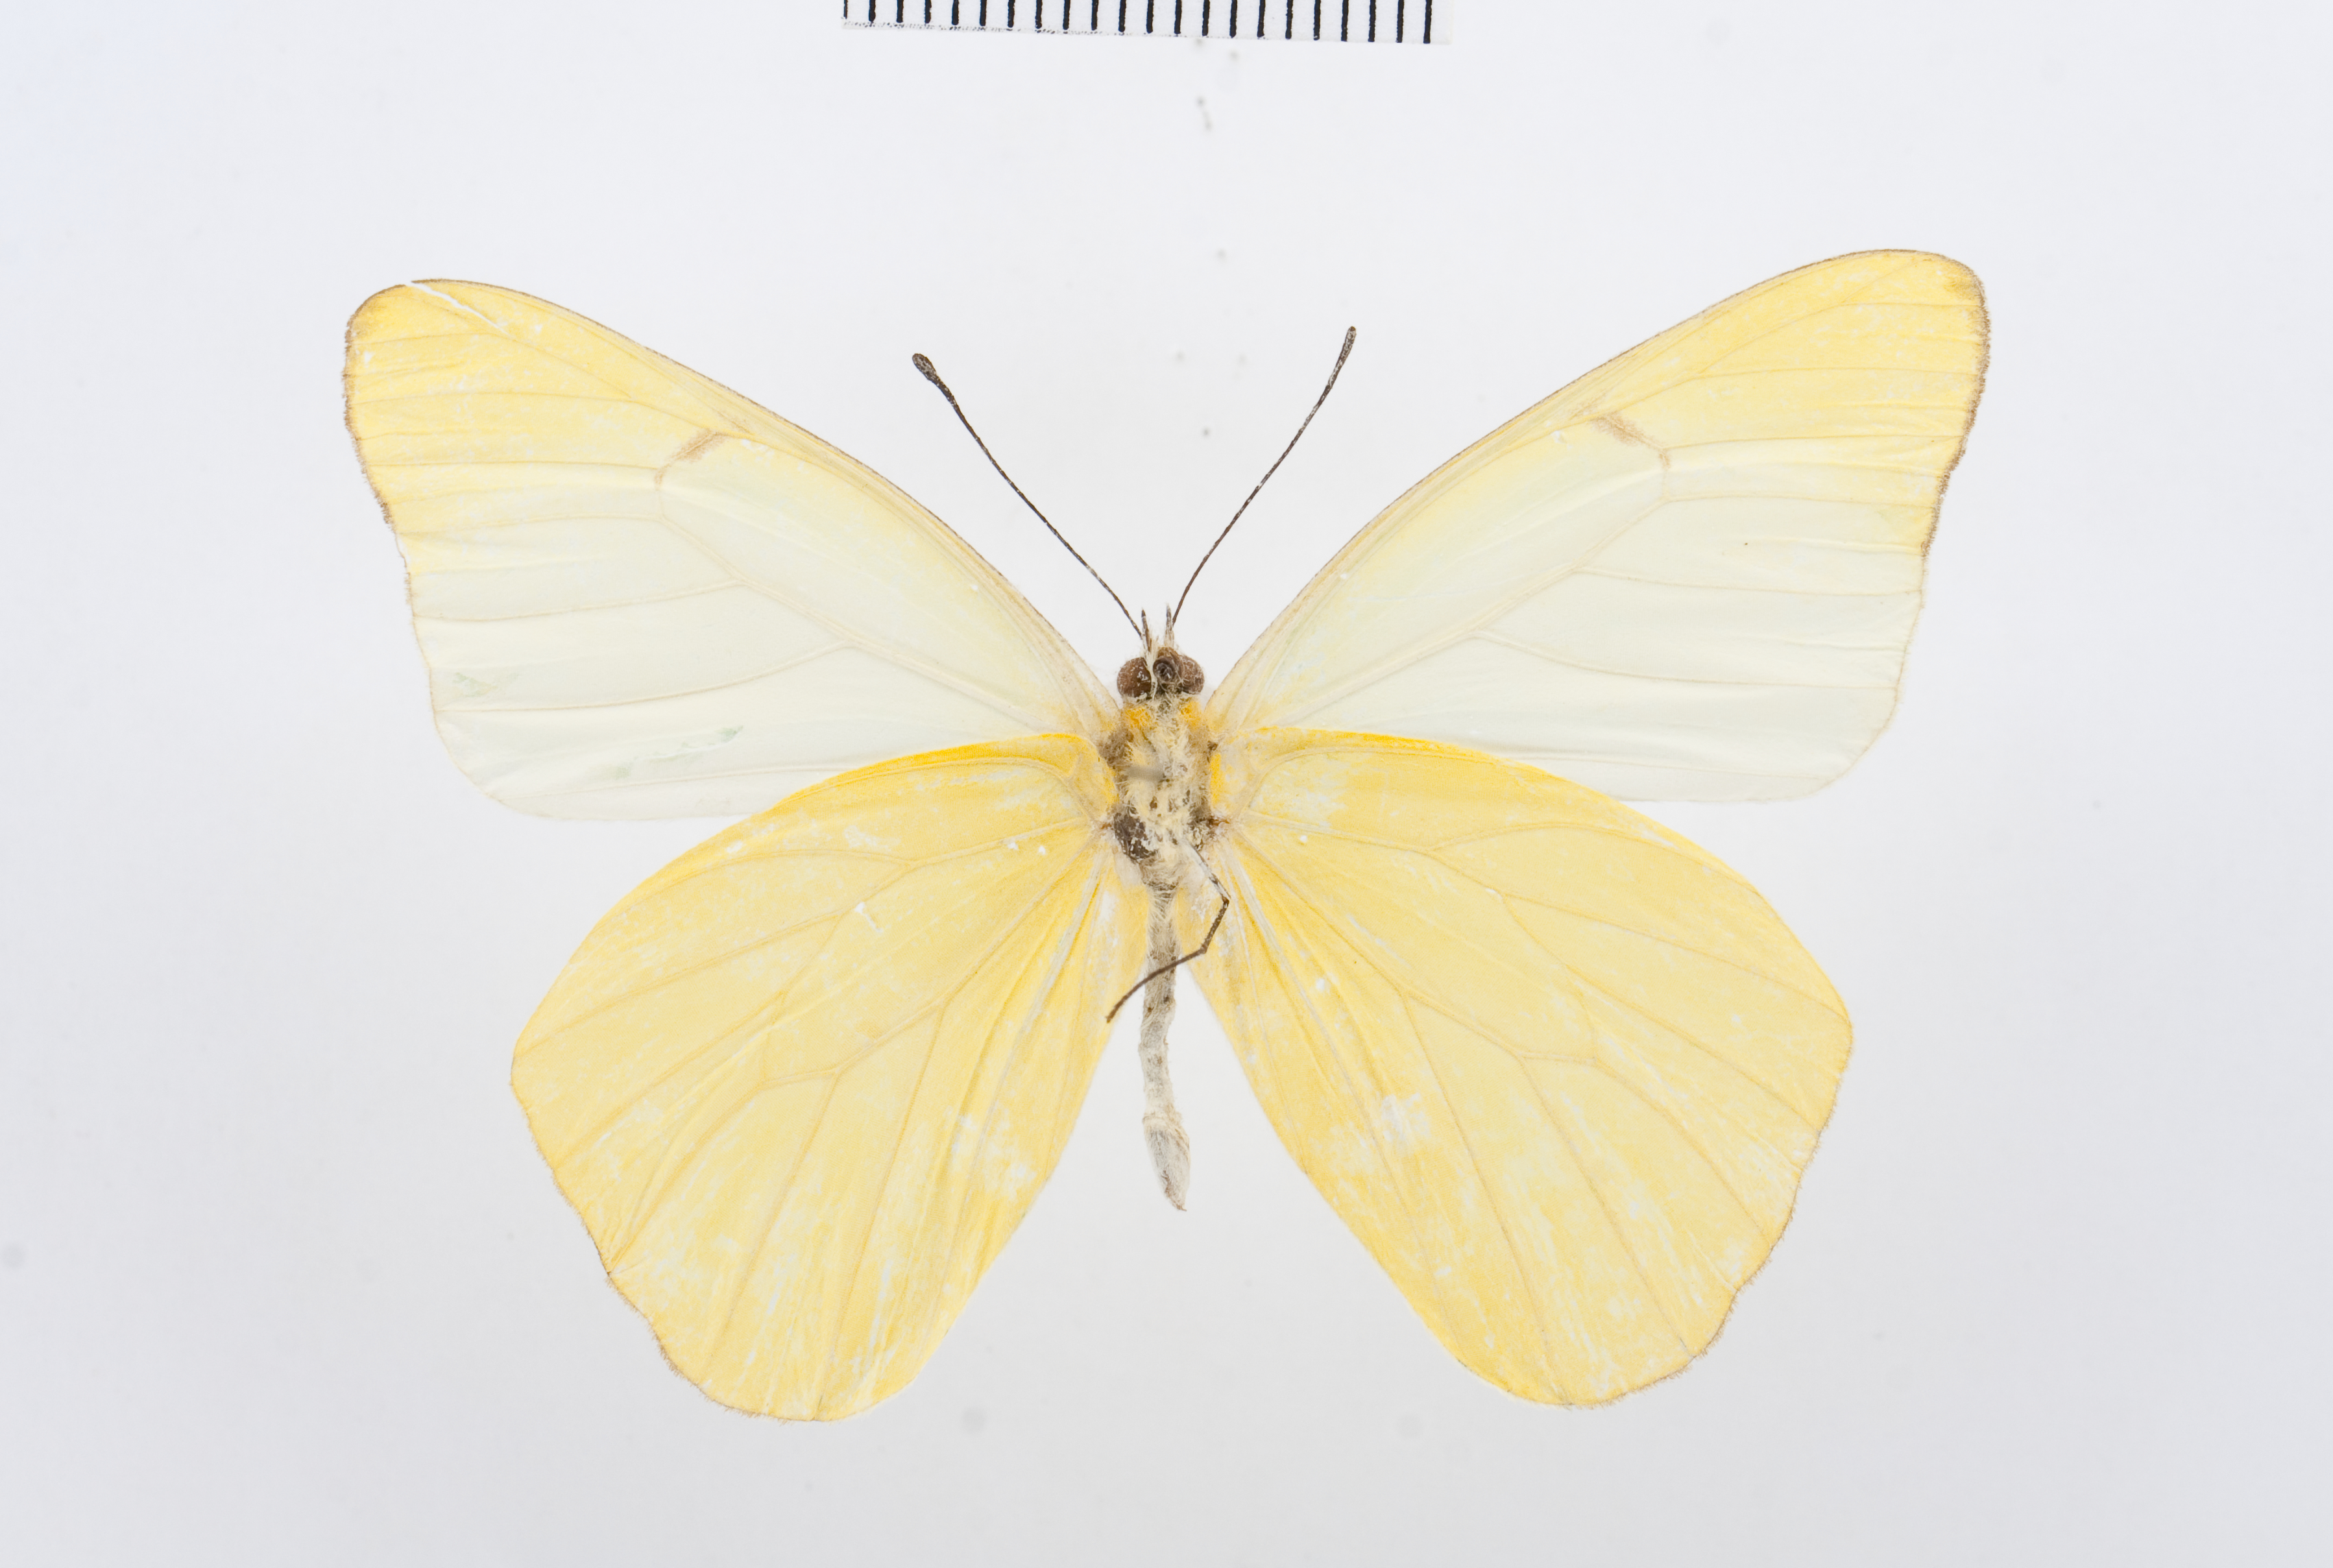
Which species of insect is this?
Melete lycimnia
